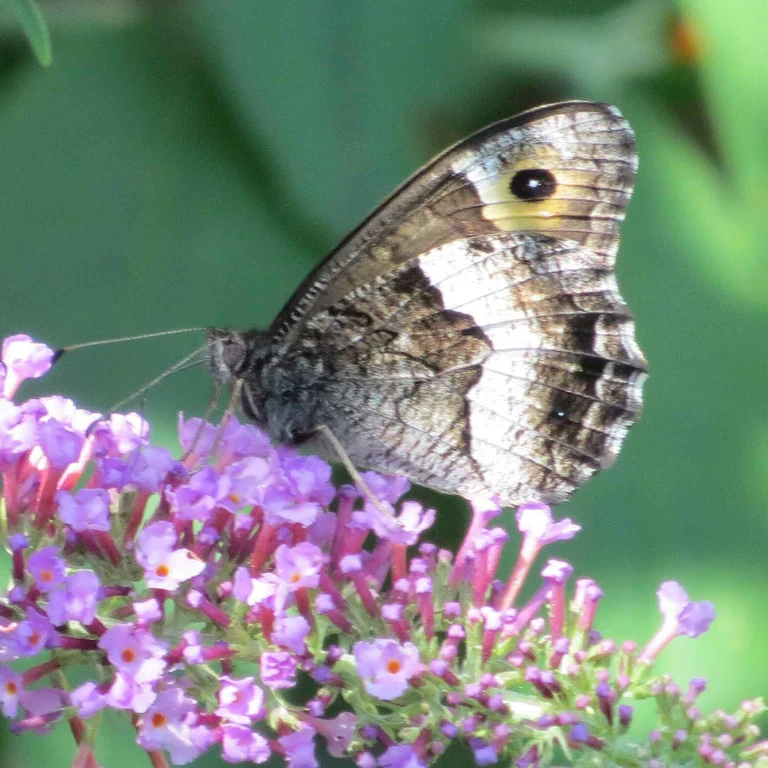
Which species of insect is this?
Hipparchia alcyone
